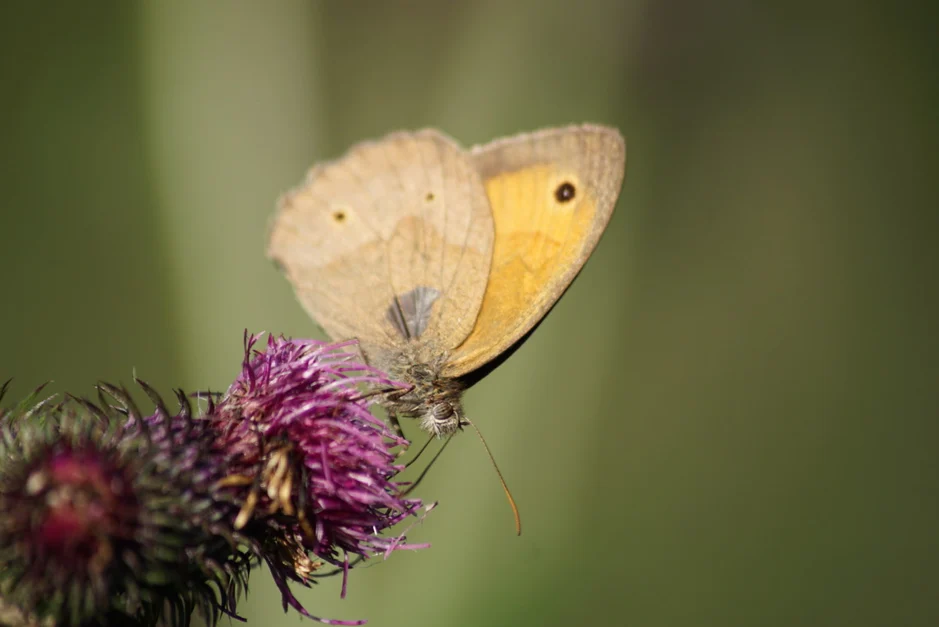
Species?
Maniola jurtina
